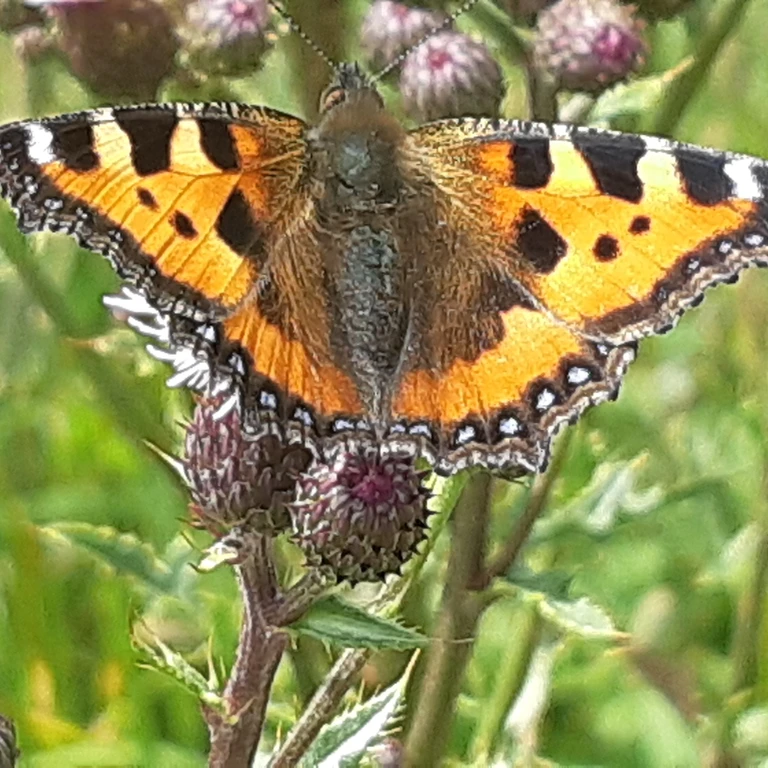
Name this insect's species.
Aglais urticae
